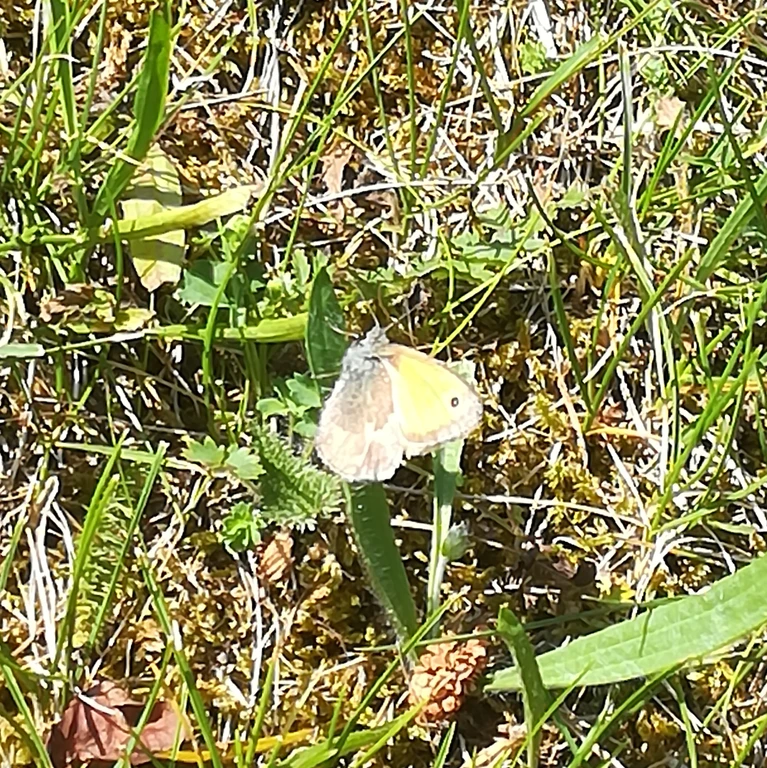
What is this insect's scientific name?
Coenonympha pamphilus
